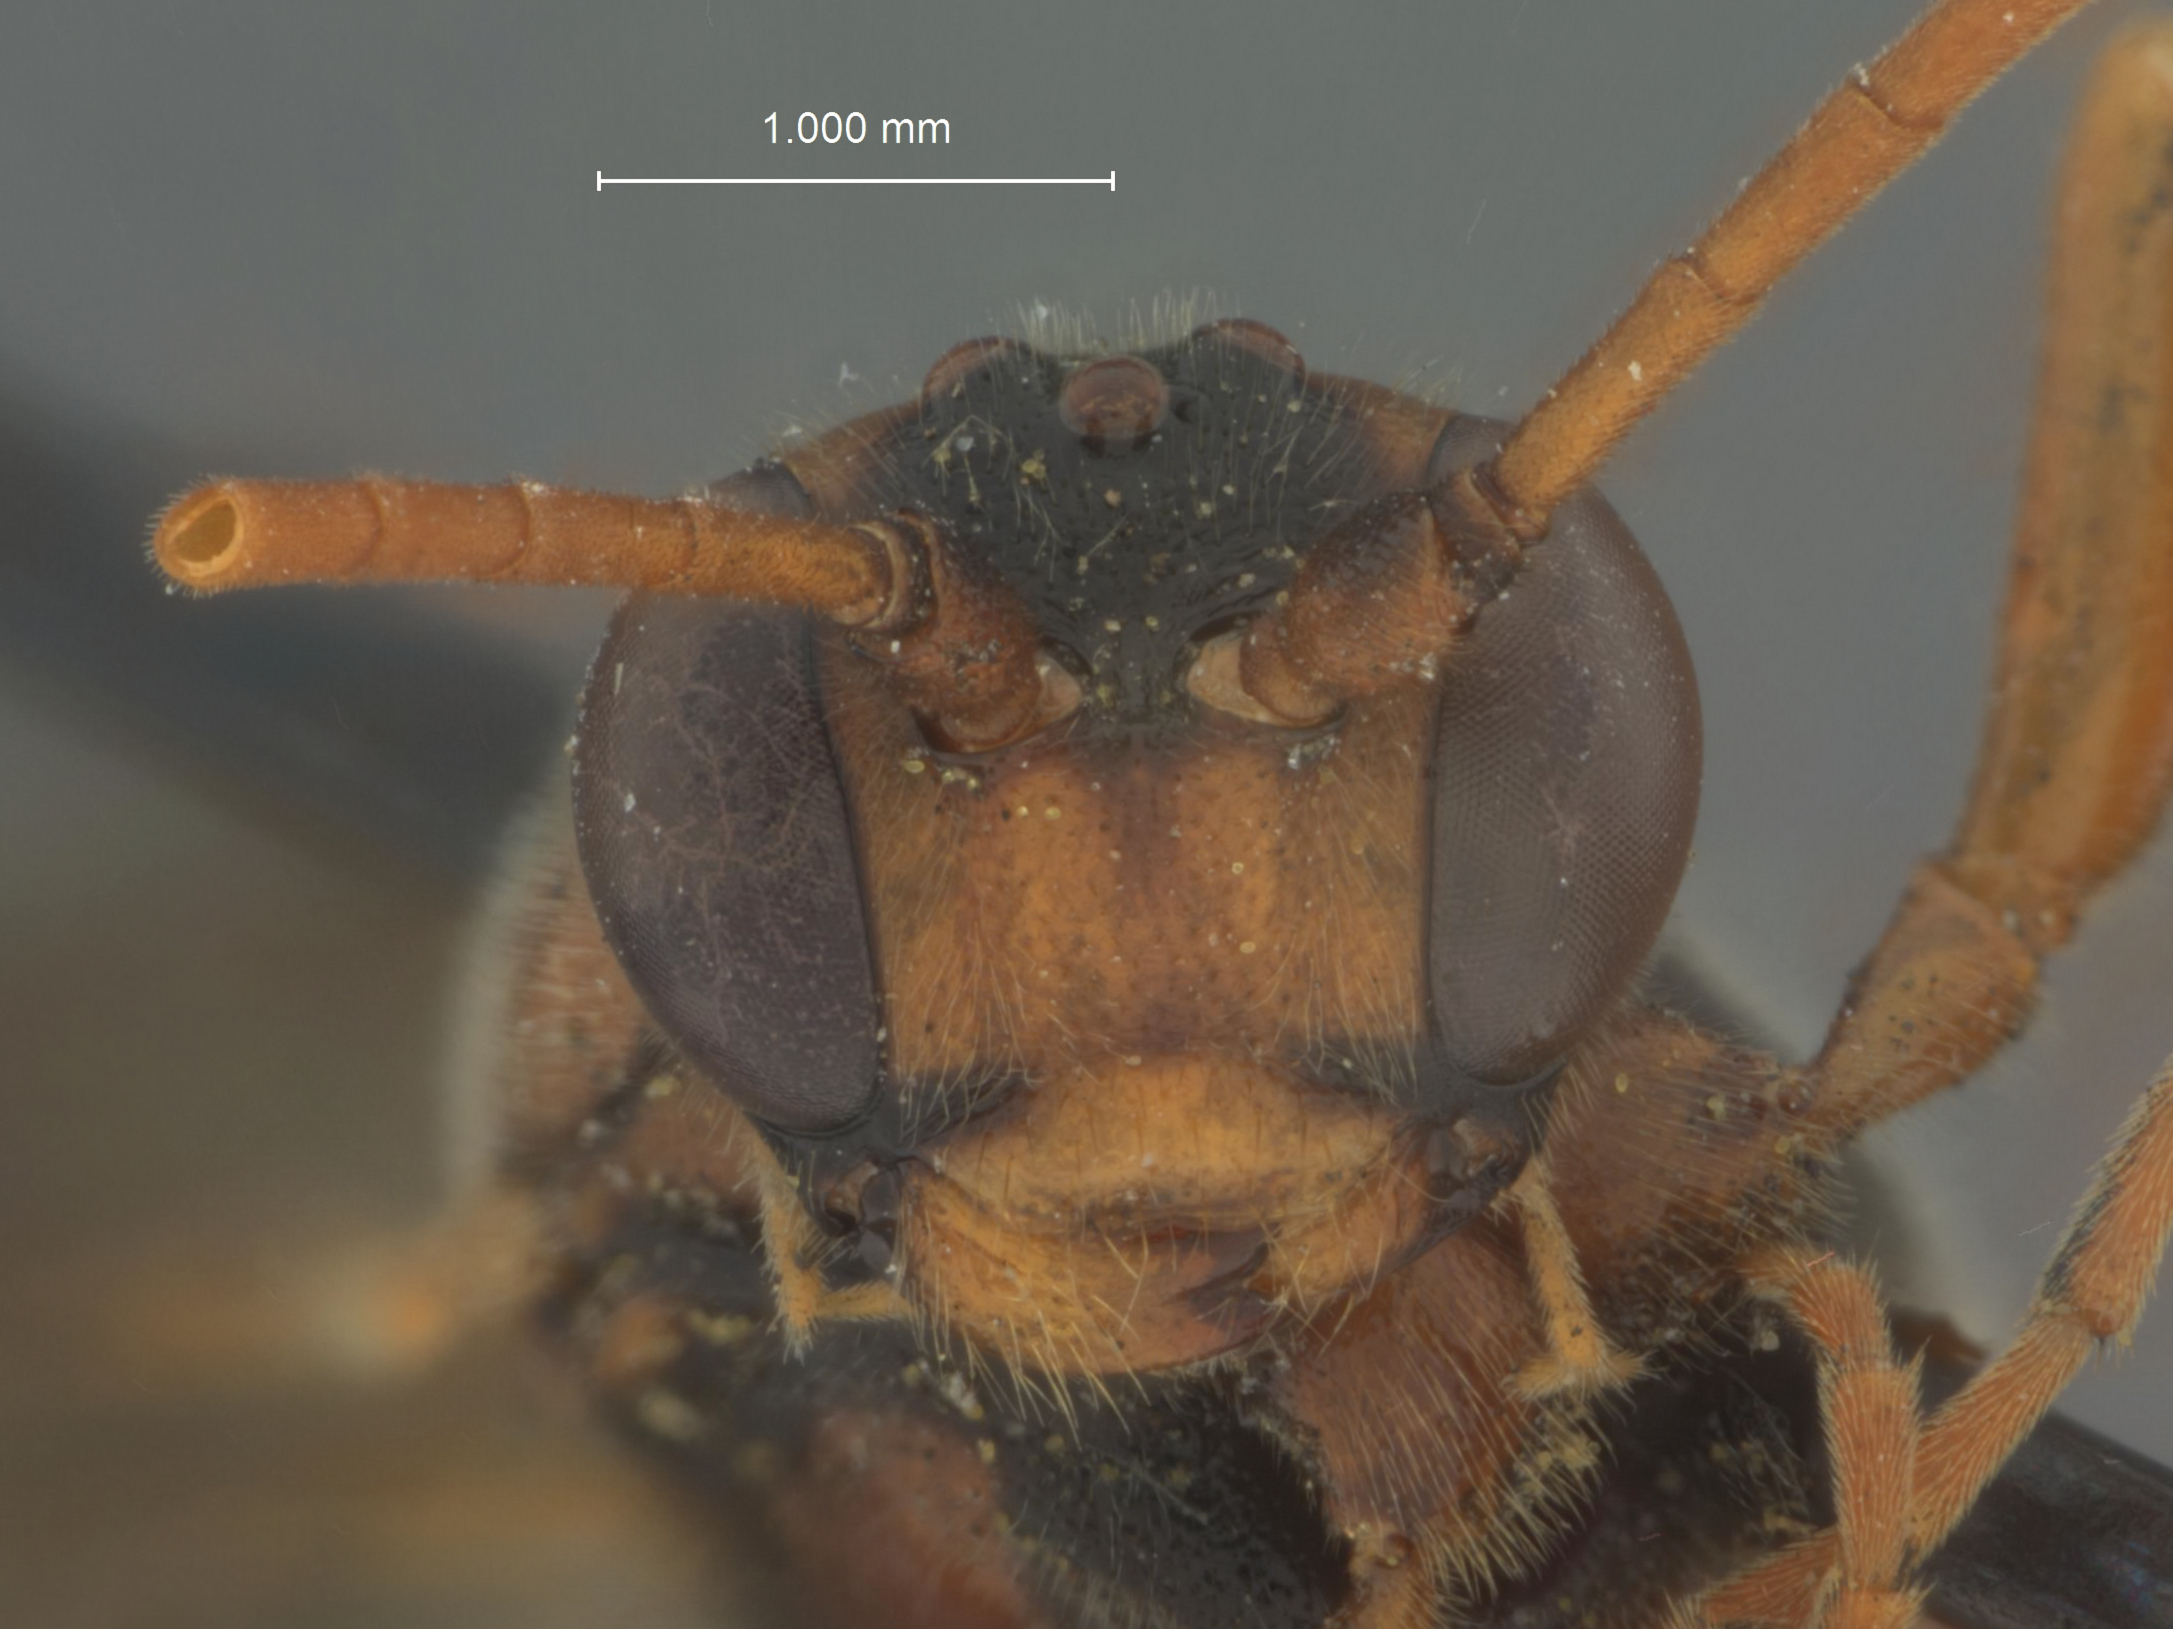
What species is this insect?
Ctenopelma erythrocephalae
